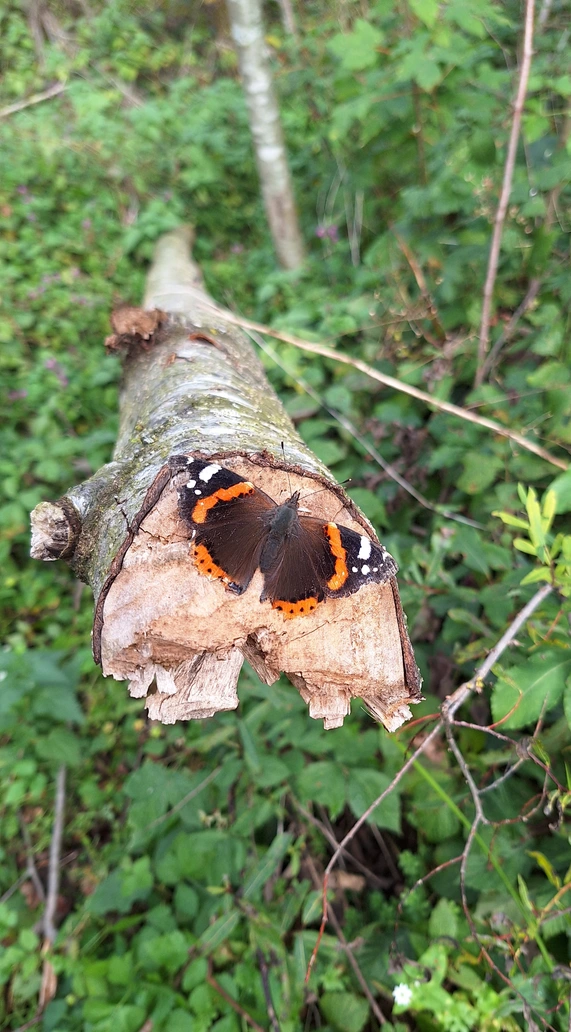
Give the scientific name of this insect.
Vanessa atalanta
